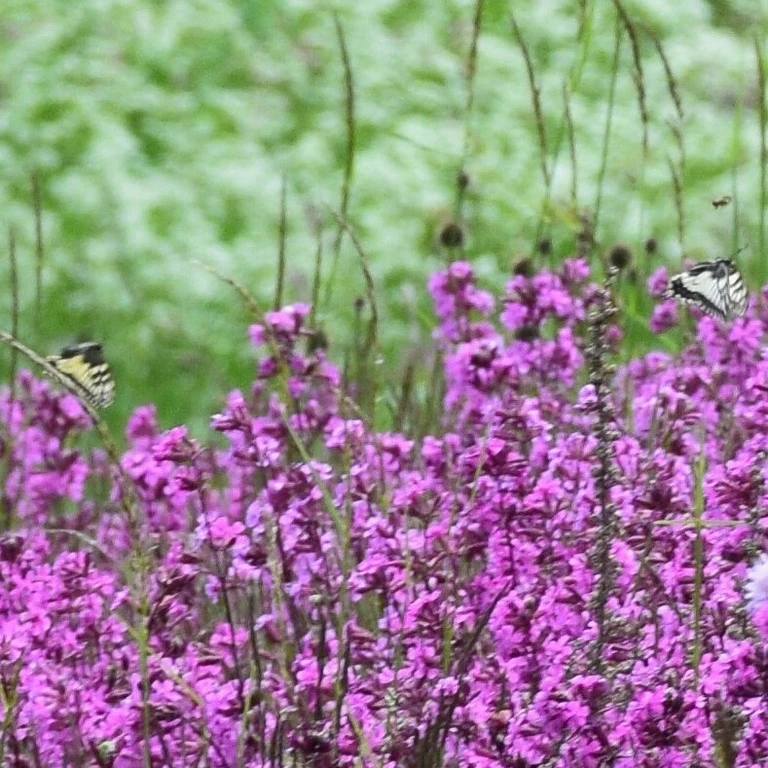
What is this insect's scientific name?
Papilio machaon
